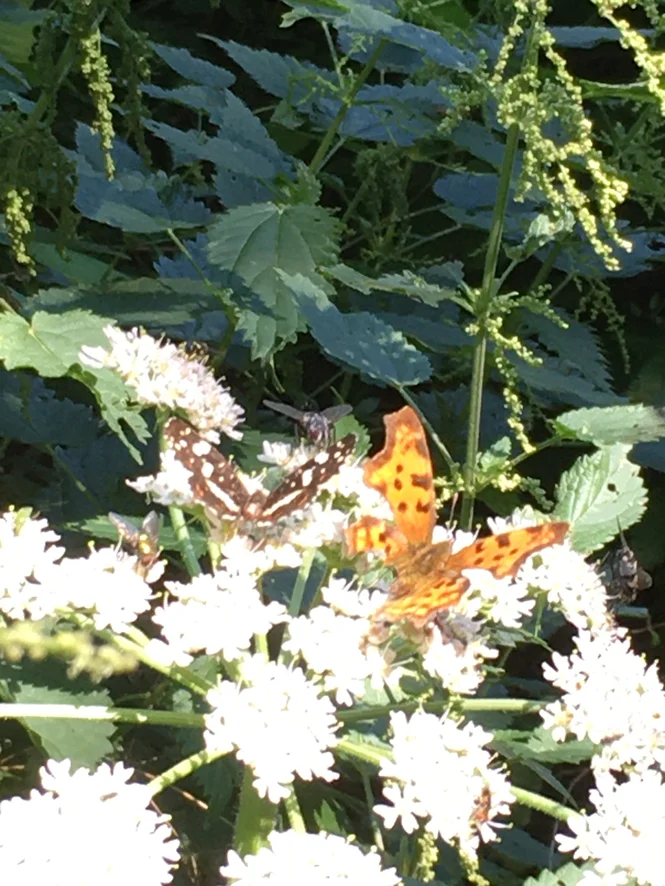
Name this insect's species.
Araschnia levana
